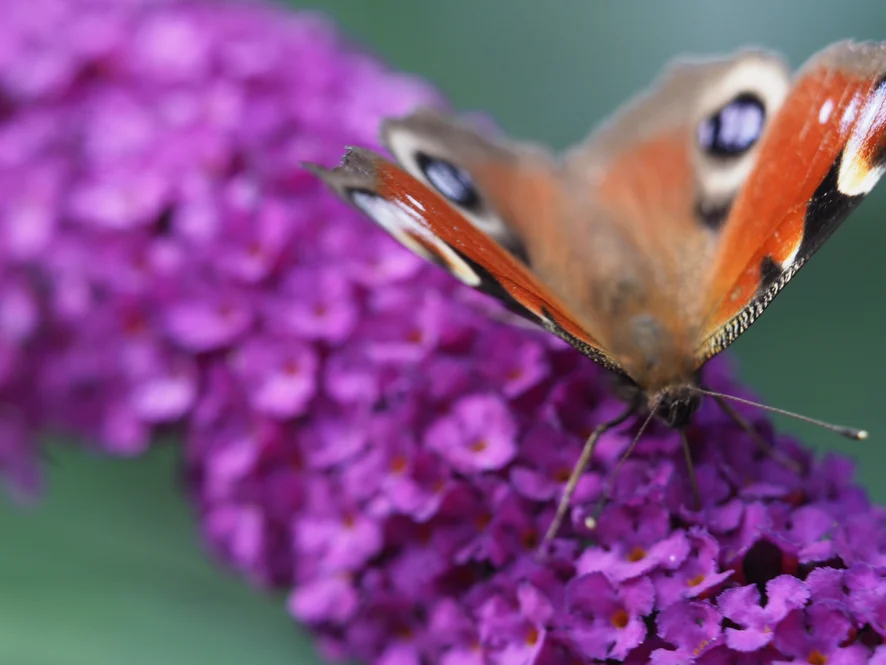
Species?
Aglais io
